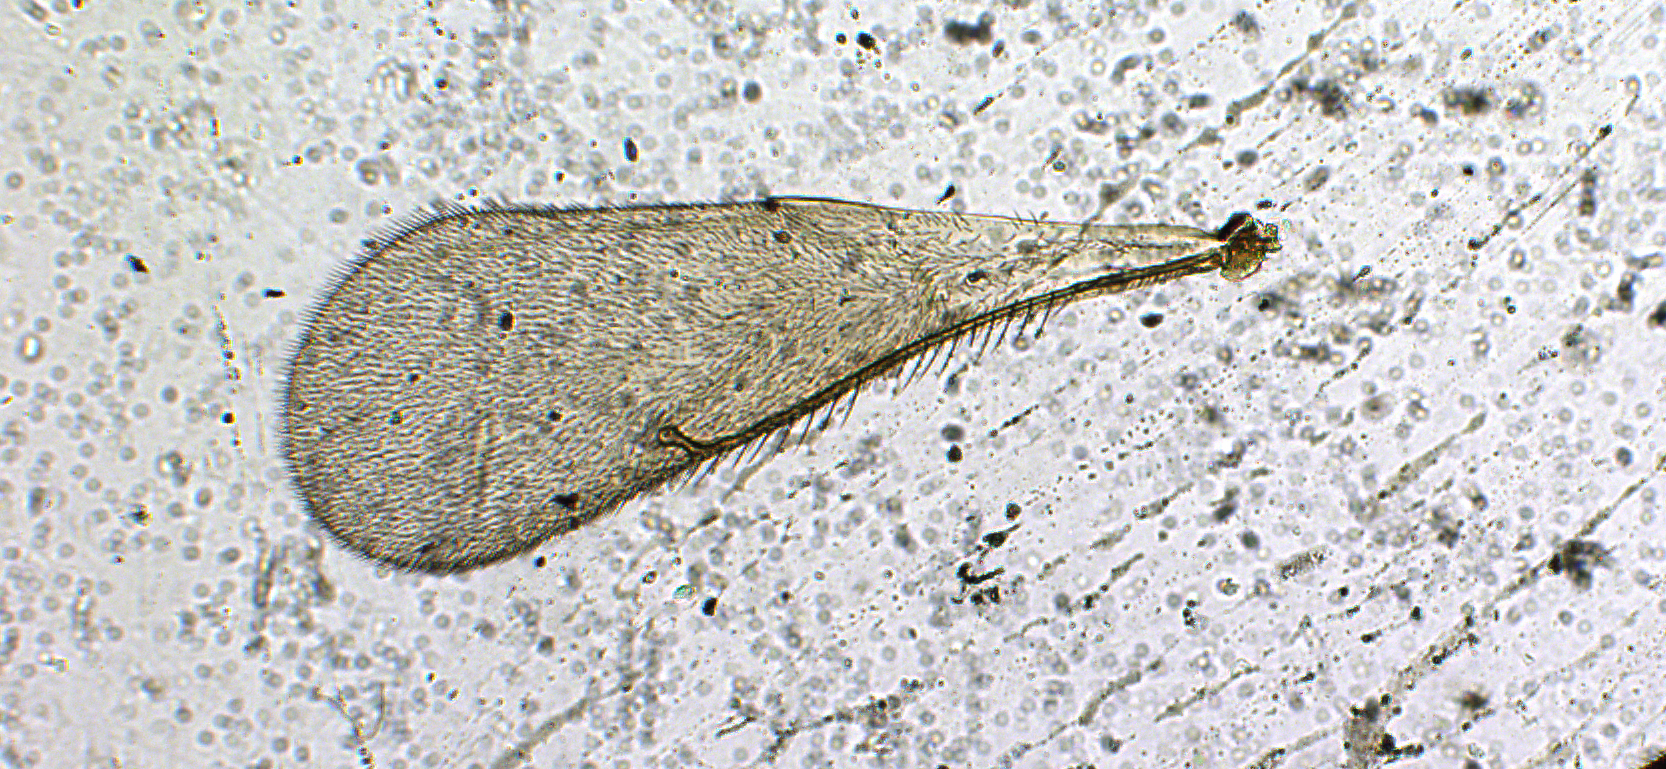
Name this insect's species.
Trisacantha longispina
